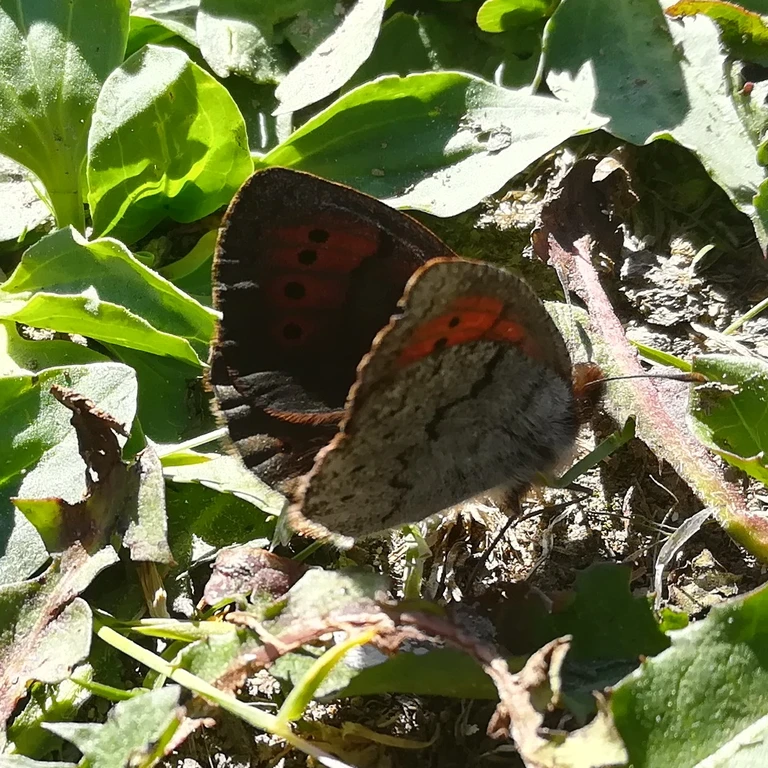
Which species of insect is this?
Erebia pandrose
